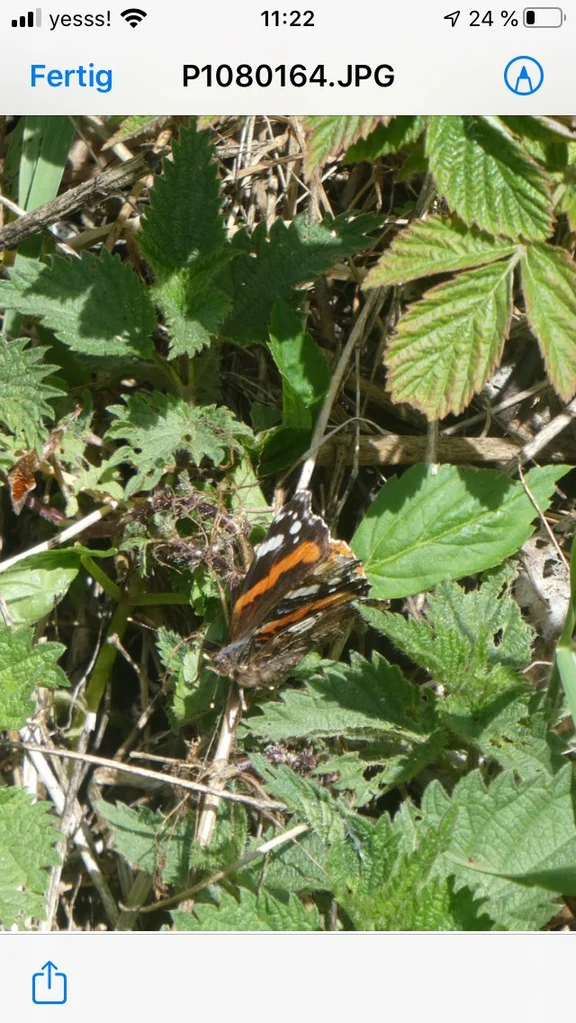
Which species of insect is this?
Vanessa atalanta
